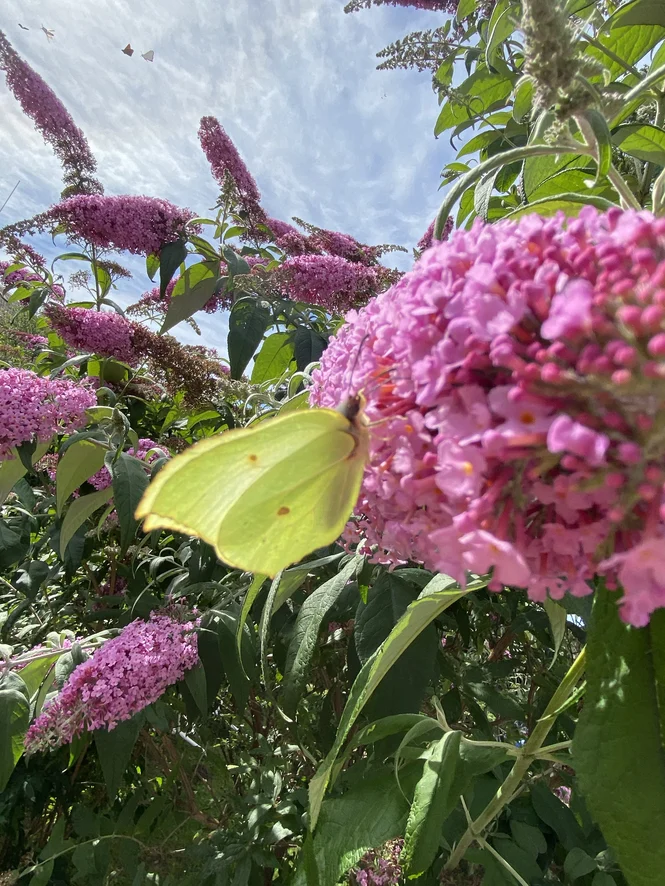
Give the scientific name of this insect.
Gonepteryx rhamni
